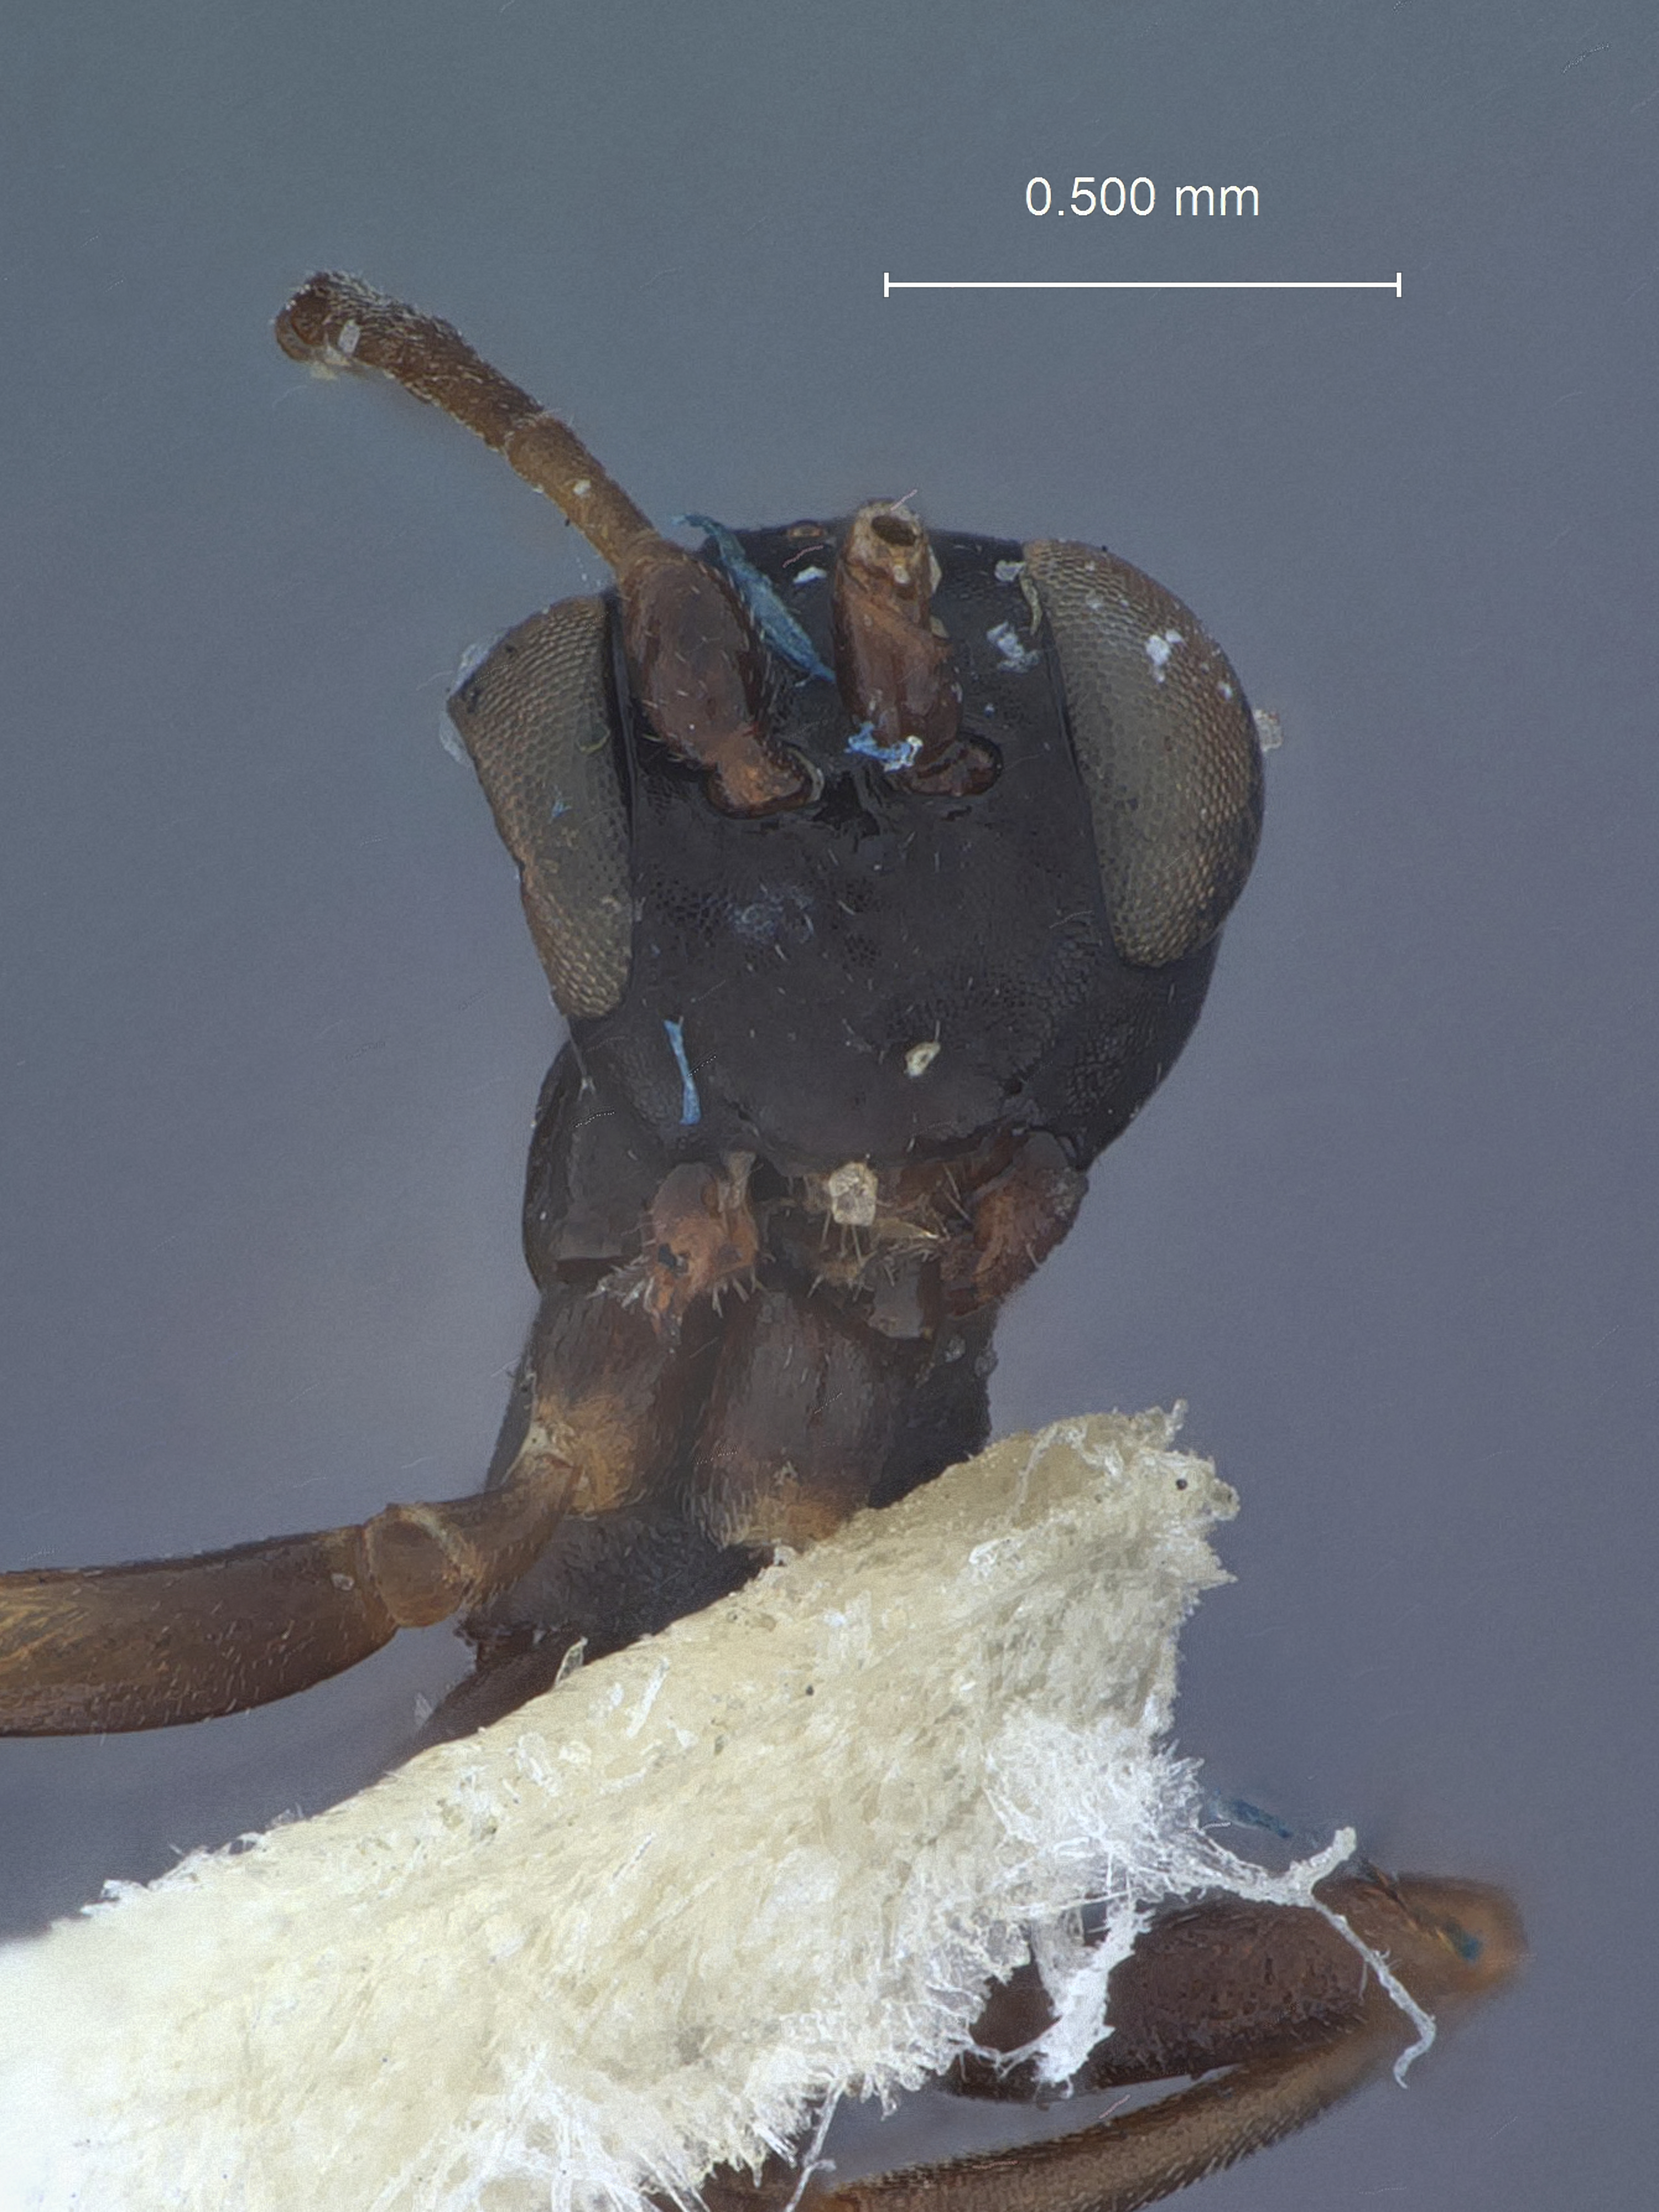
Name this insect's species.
Pezomachus utahensis
